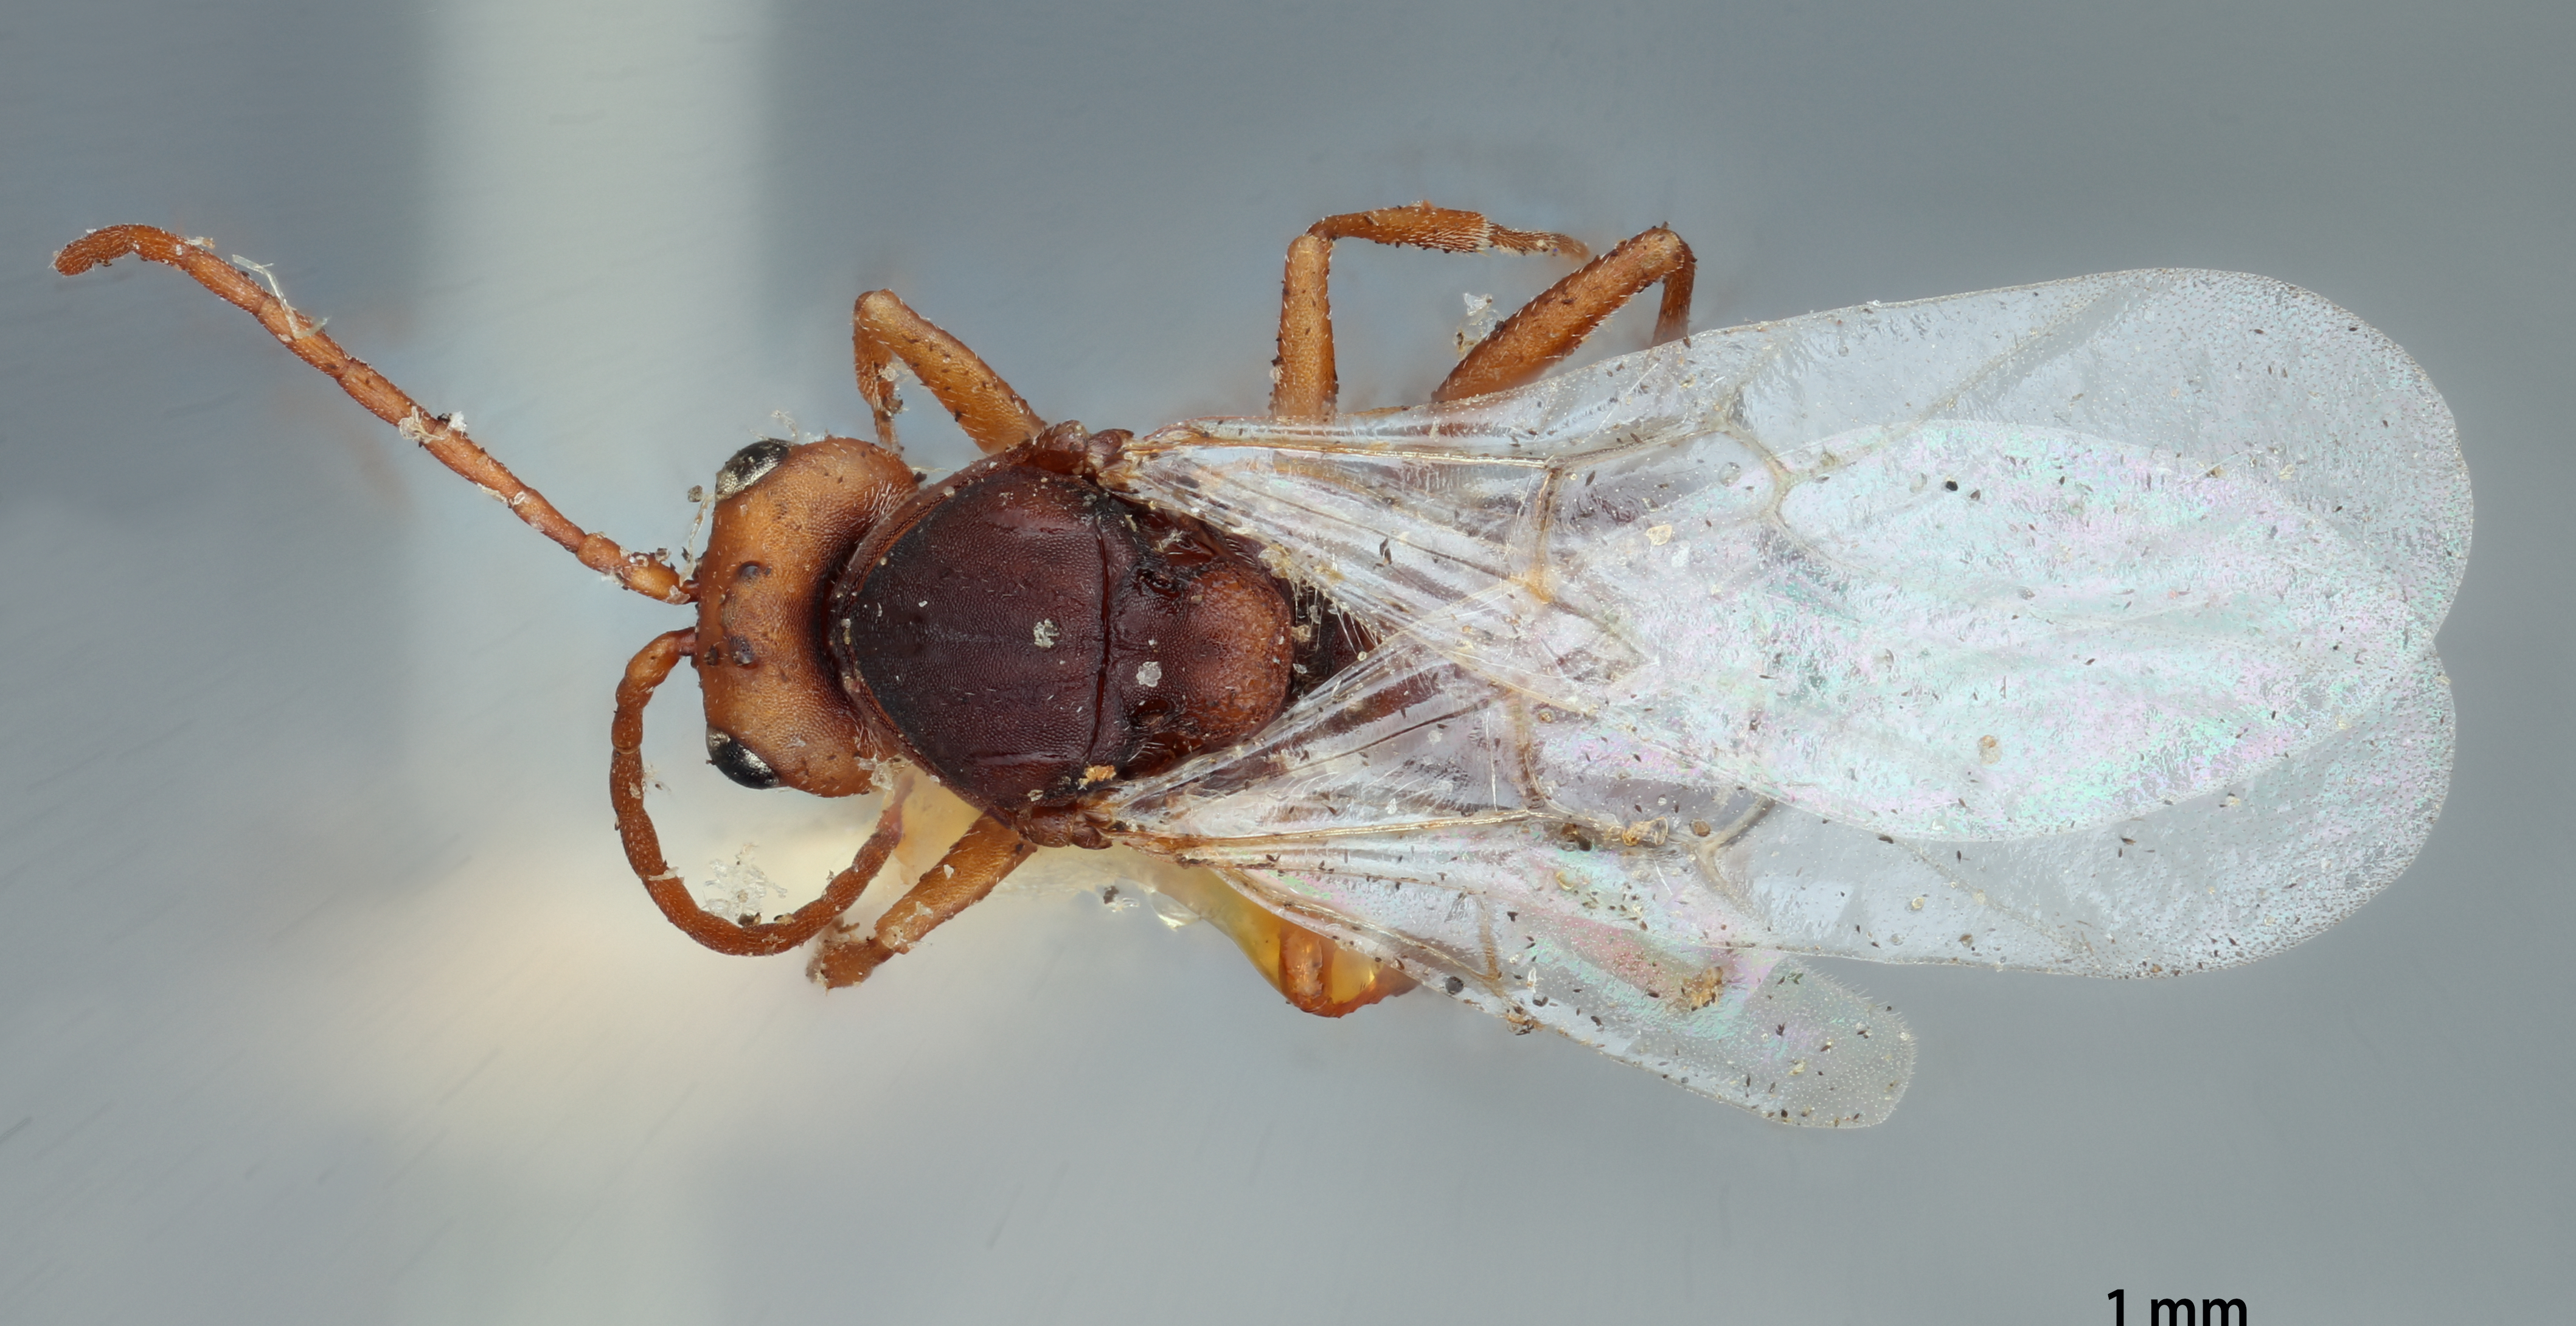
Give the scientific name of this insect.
Asclepiadiphila stephanotidis
